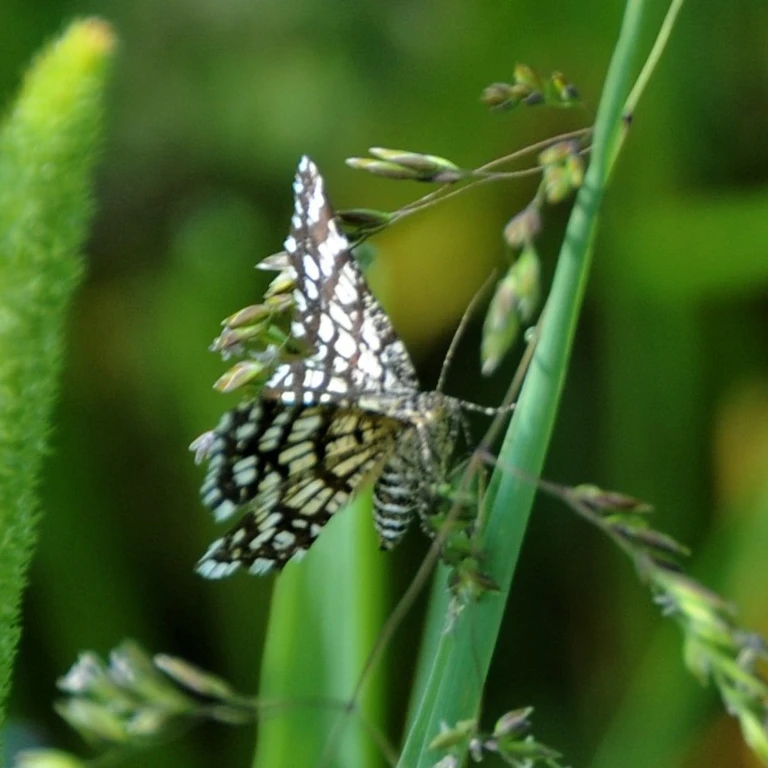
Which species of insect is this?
Chiasmia clathrata
